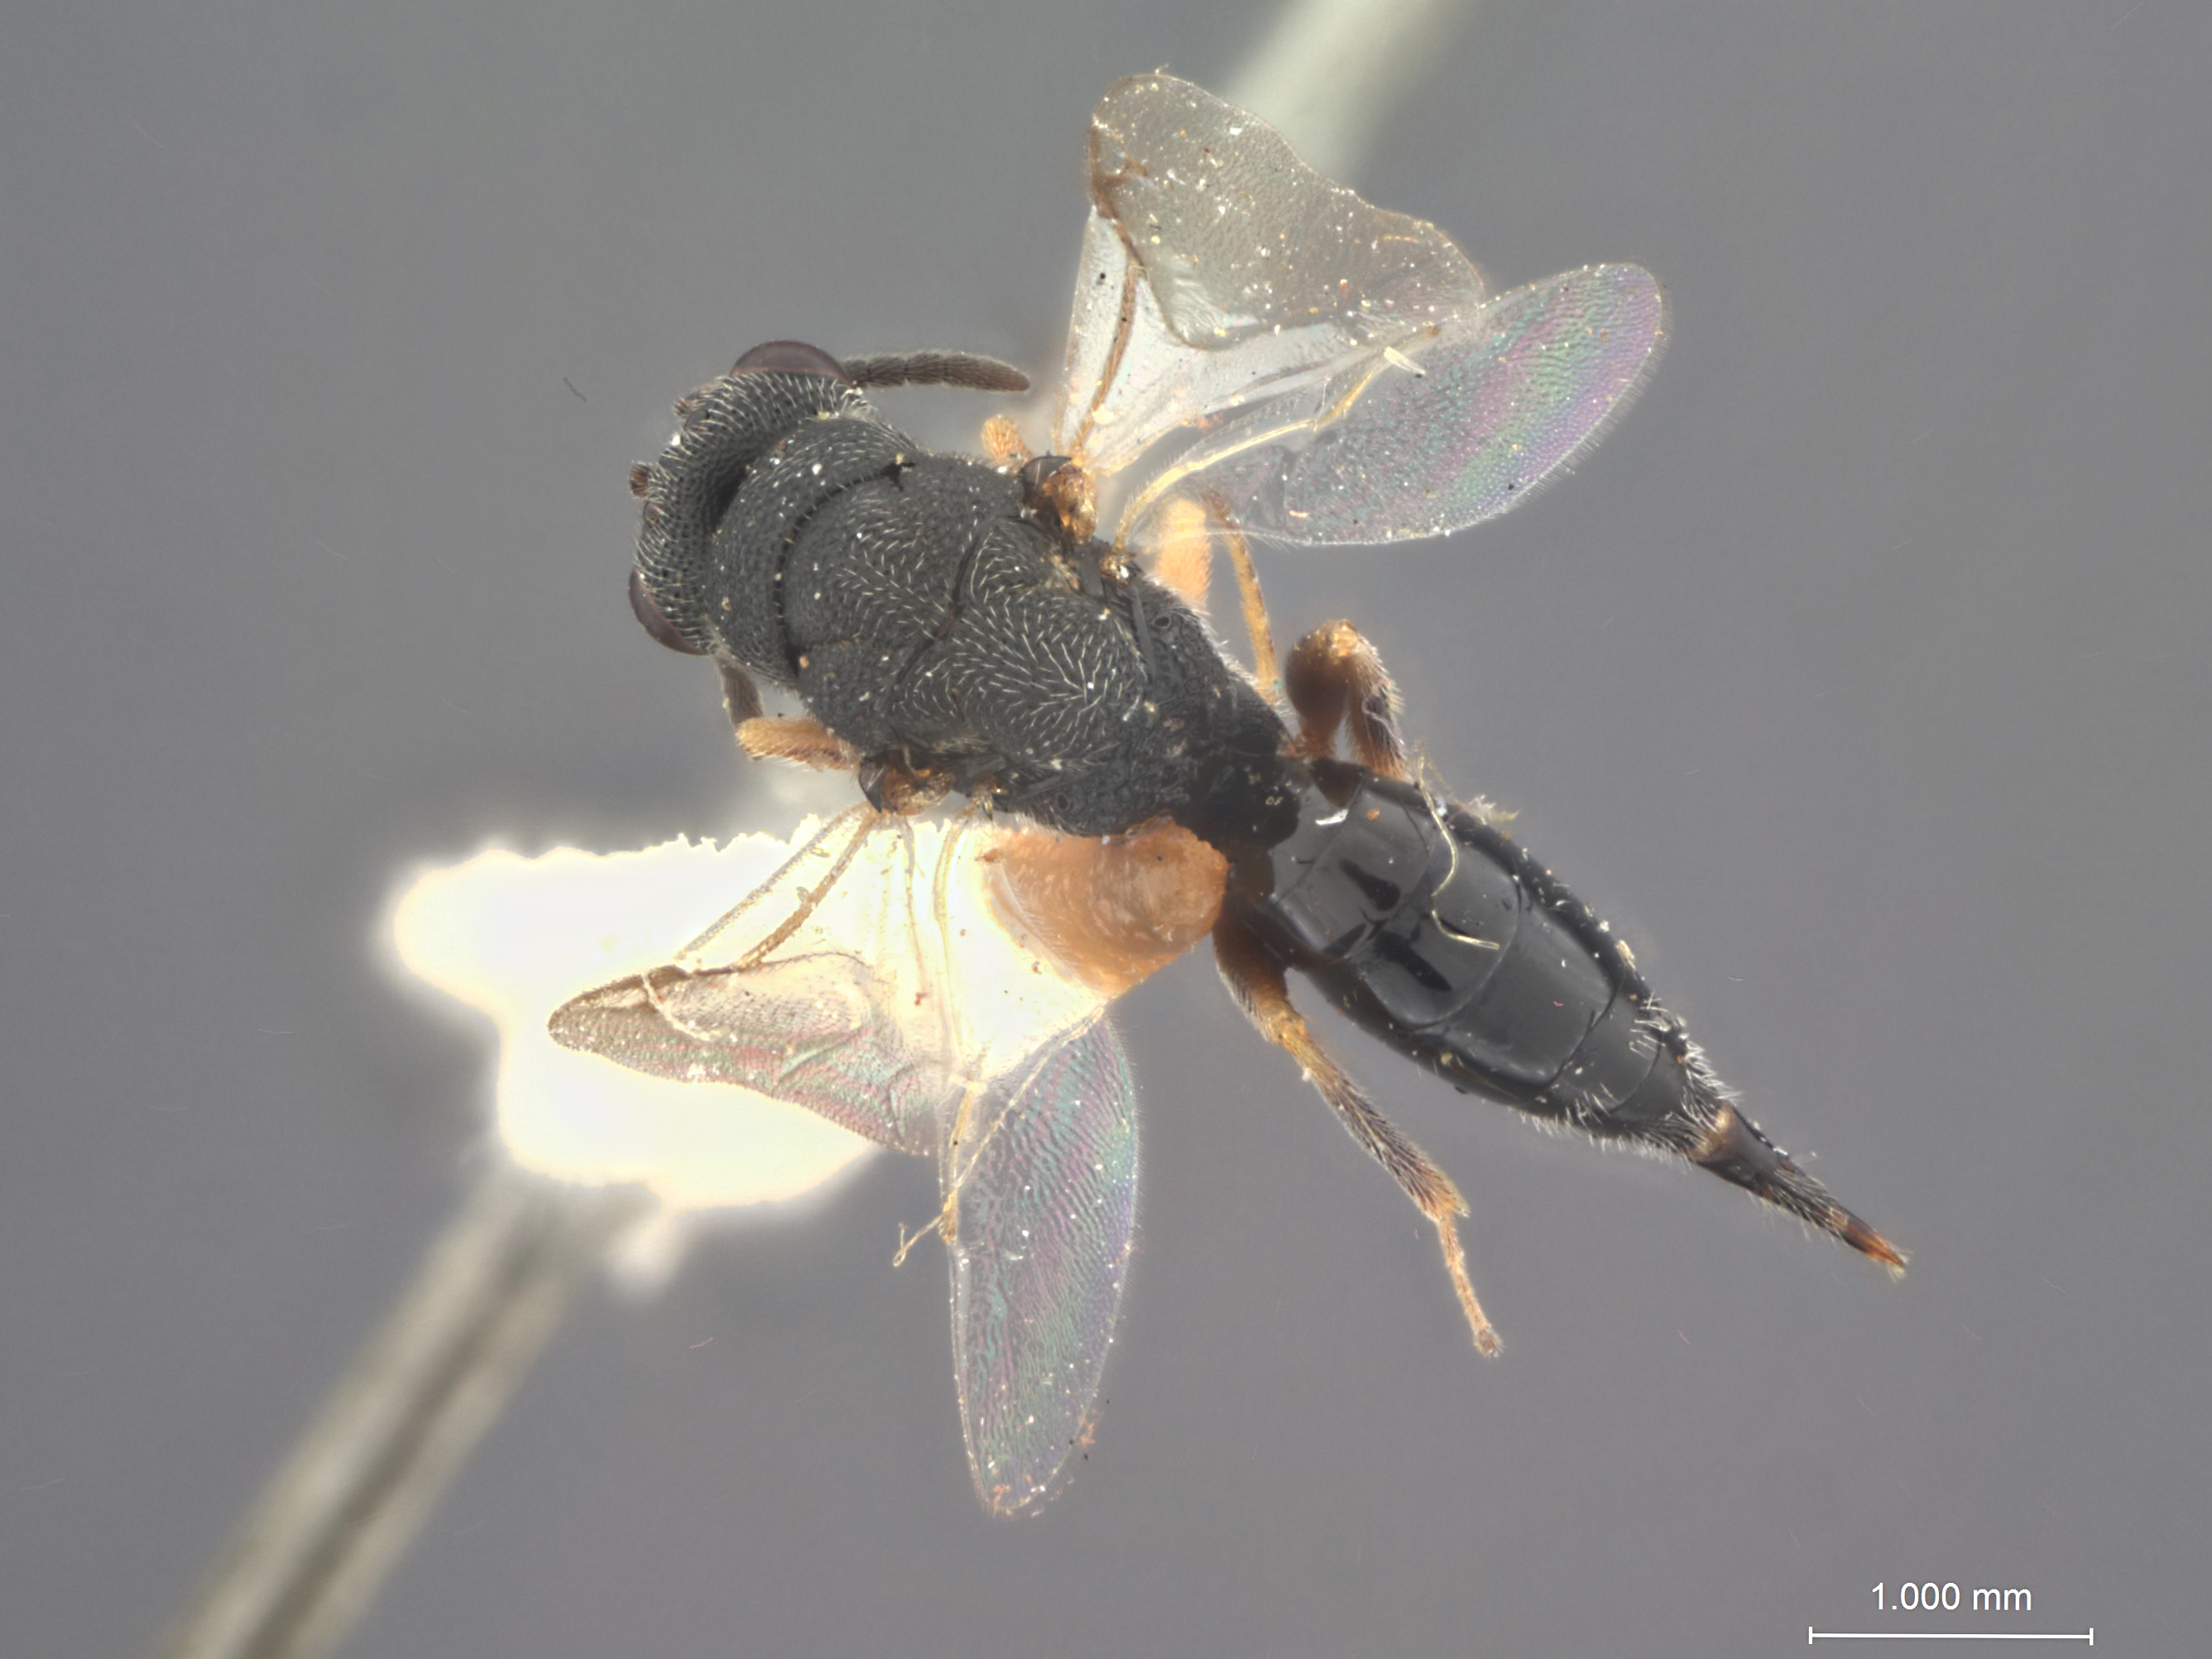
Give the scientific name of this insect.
Eurytoma acuta
